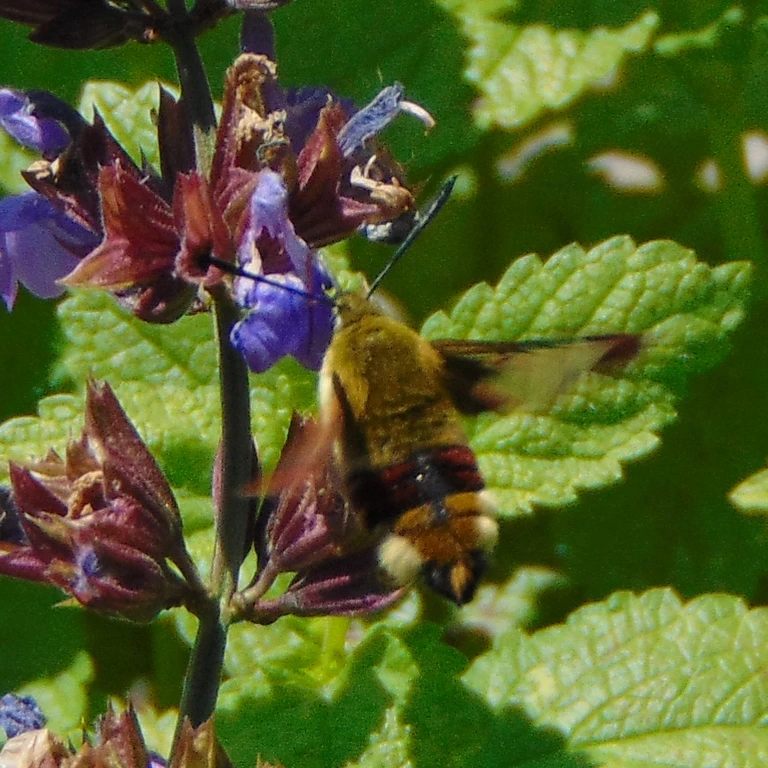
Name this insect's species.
Hemaris fuciformis
